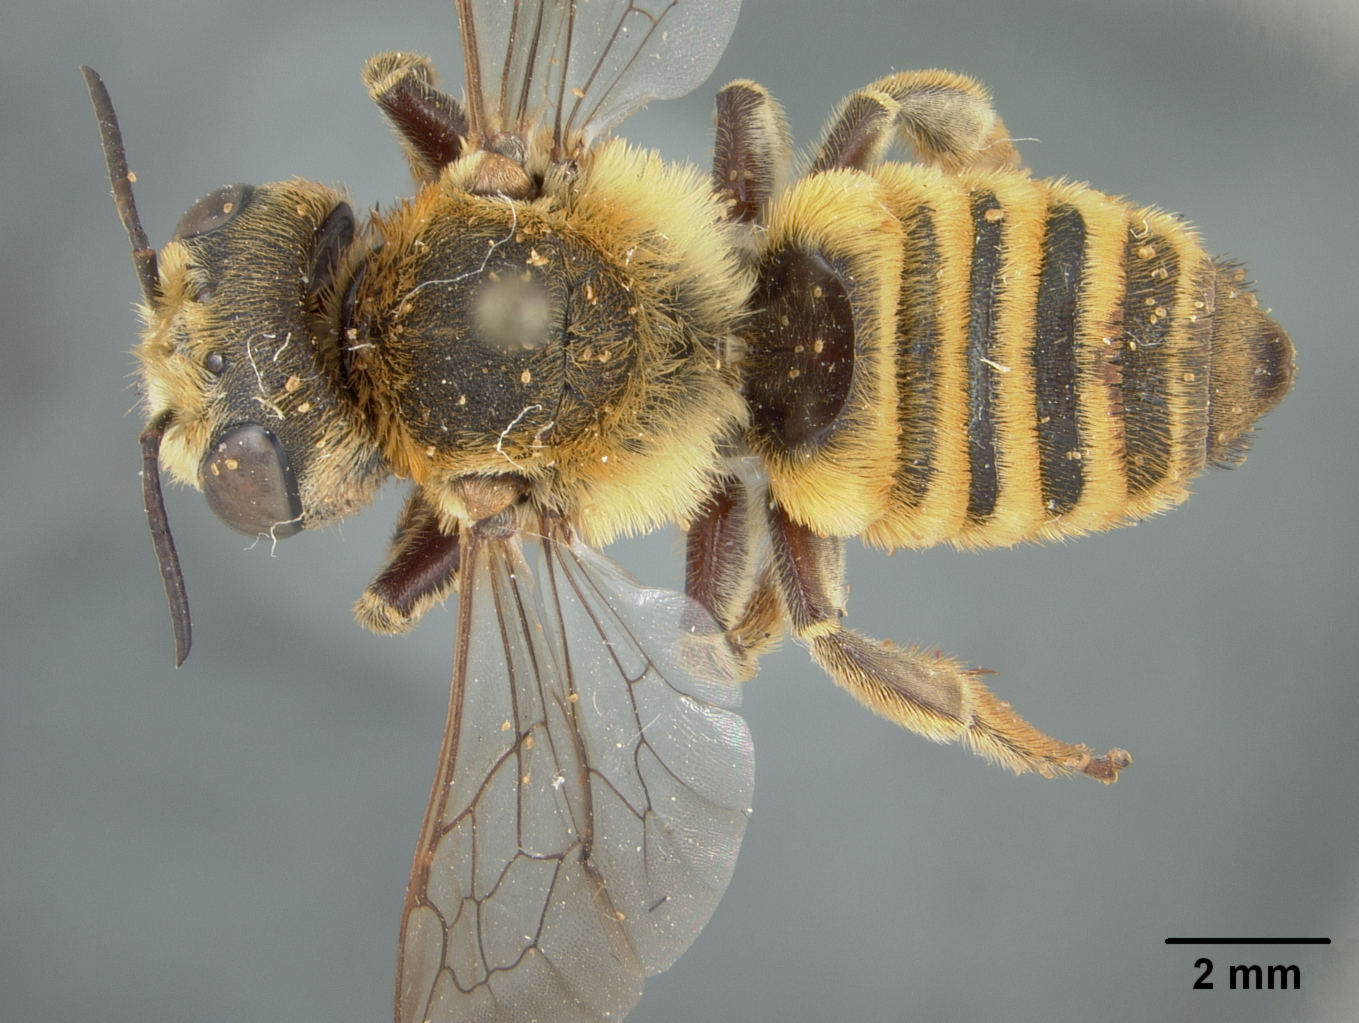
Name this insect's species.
Megachile sericans
